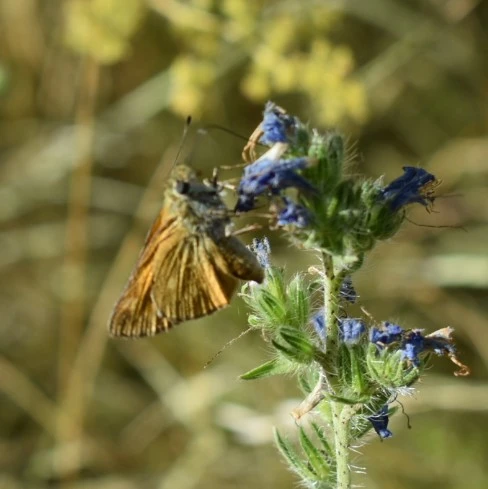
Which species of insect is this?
Ochlodes sylvanus (also Ochlodes venata)
